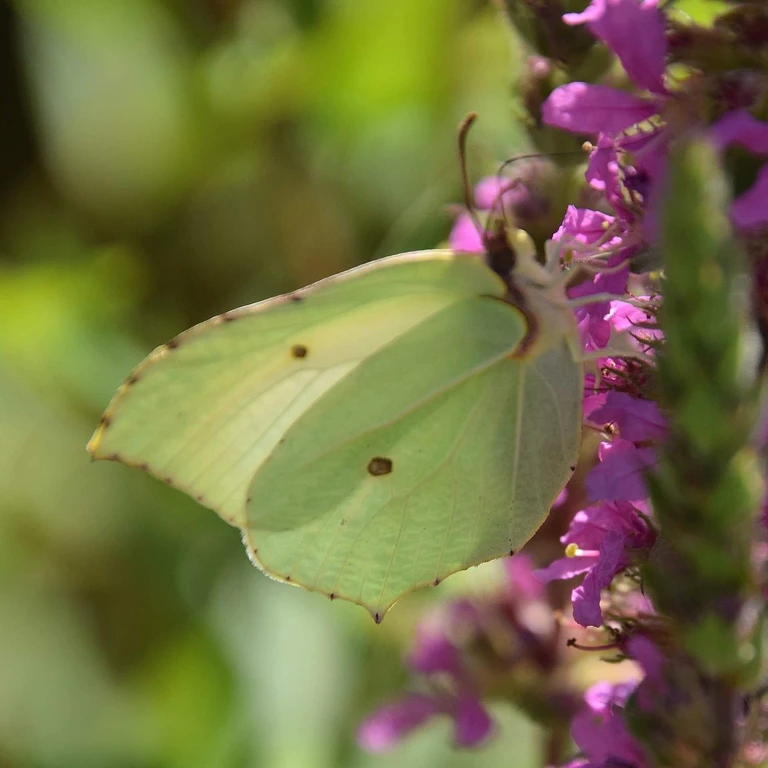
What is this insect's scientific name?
Gonepteryx rhamni
